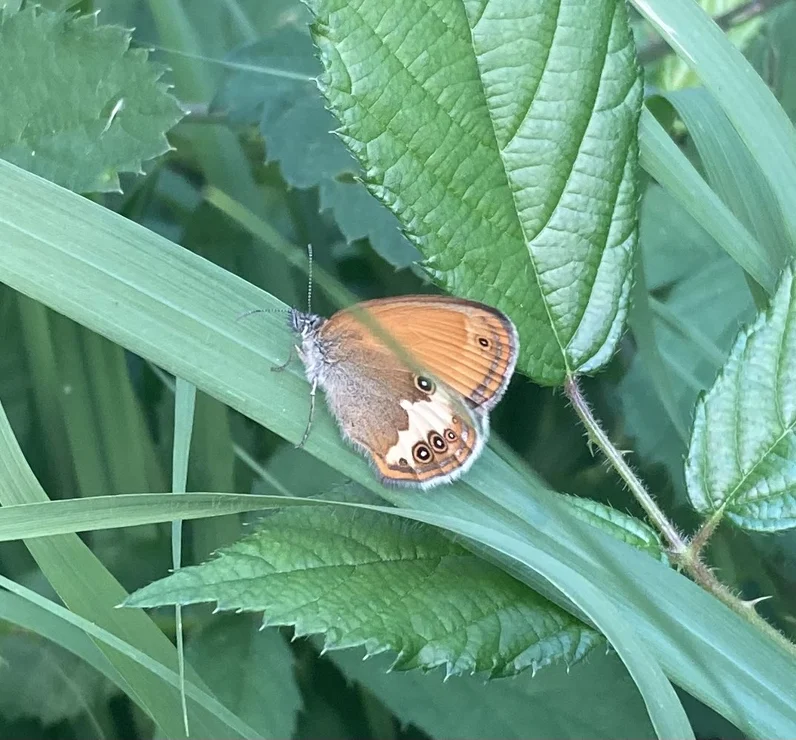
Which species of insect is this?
Coenonympha arcania
